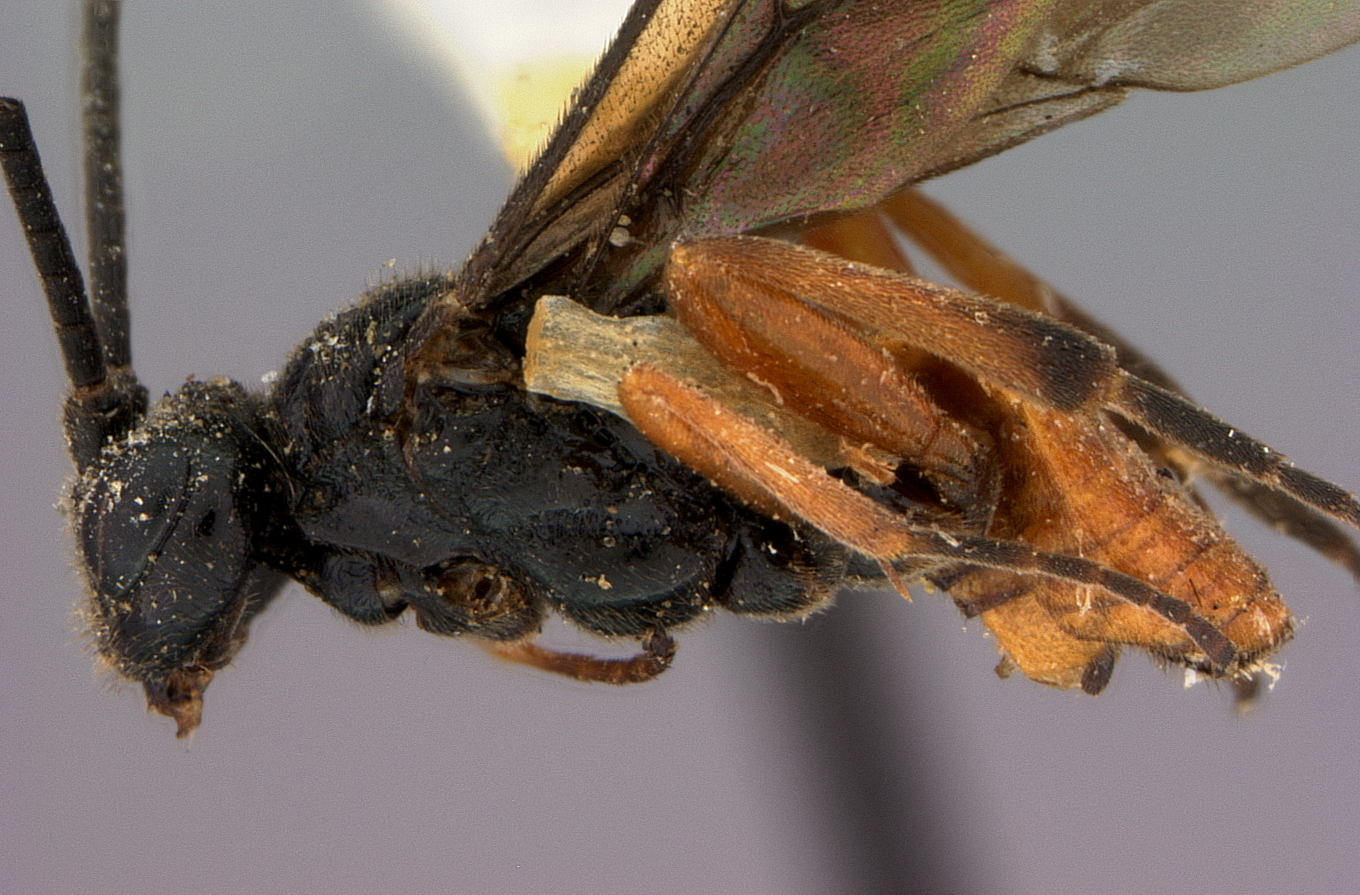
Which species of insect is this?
Cardiochiles arugosus
